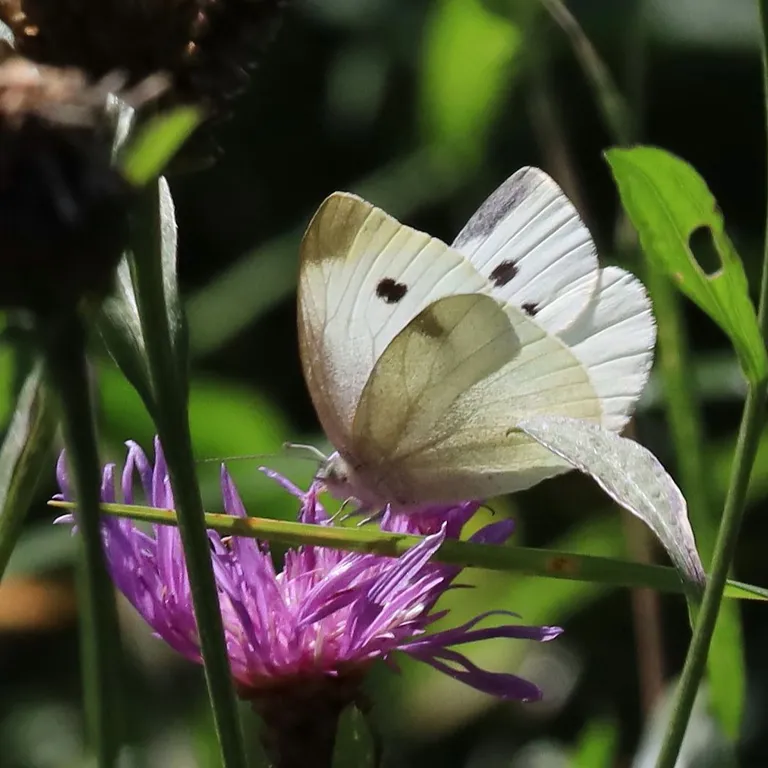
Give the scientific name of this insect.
Pieris rapae
